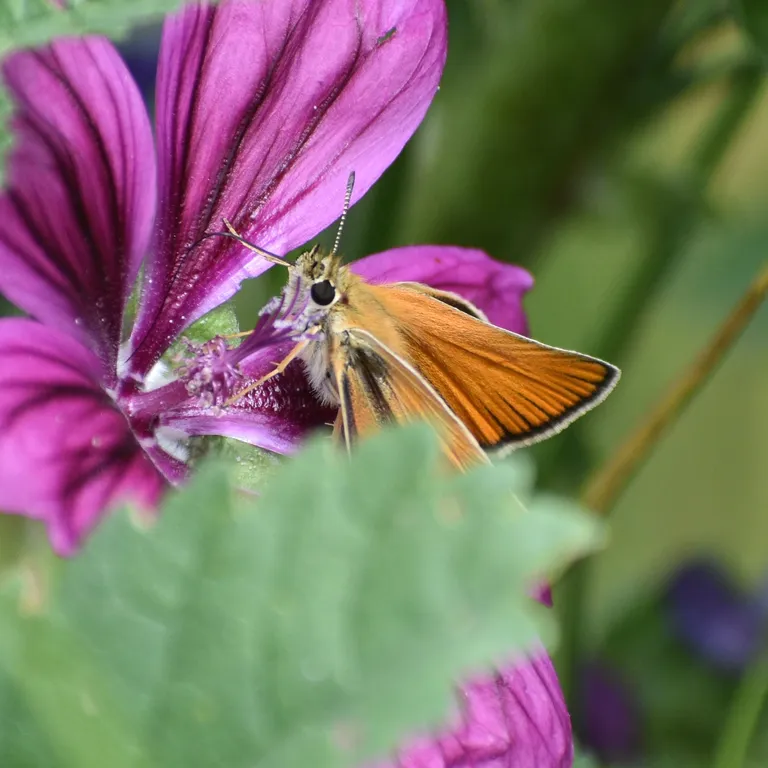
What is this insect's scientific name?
Thymelicus lineola
